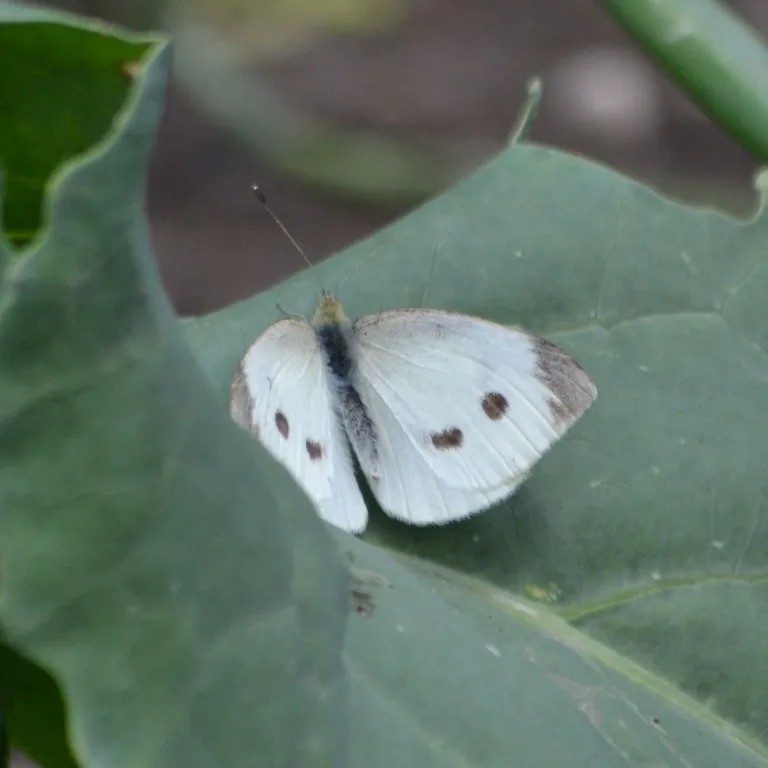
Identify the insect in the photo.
Pieris rapae
